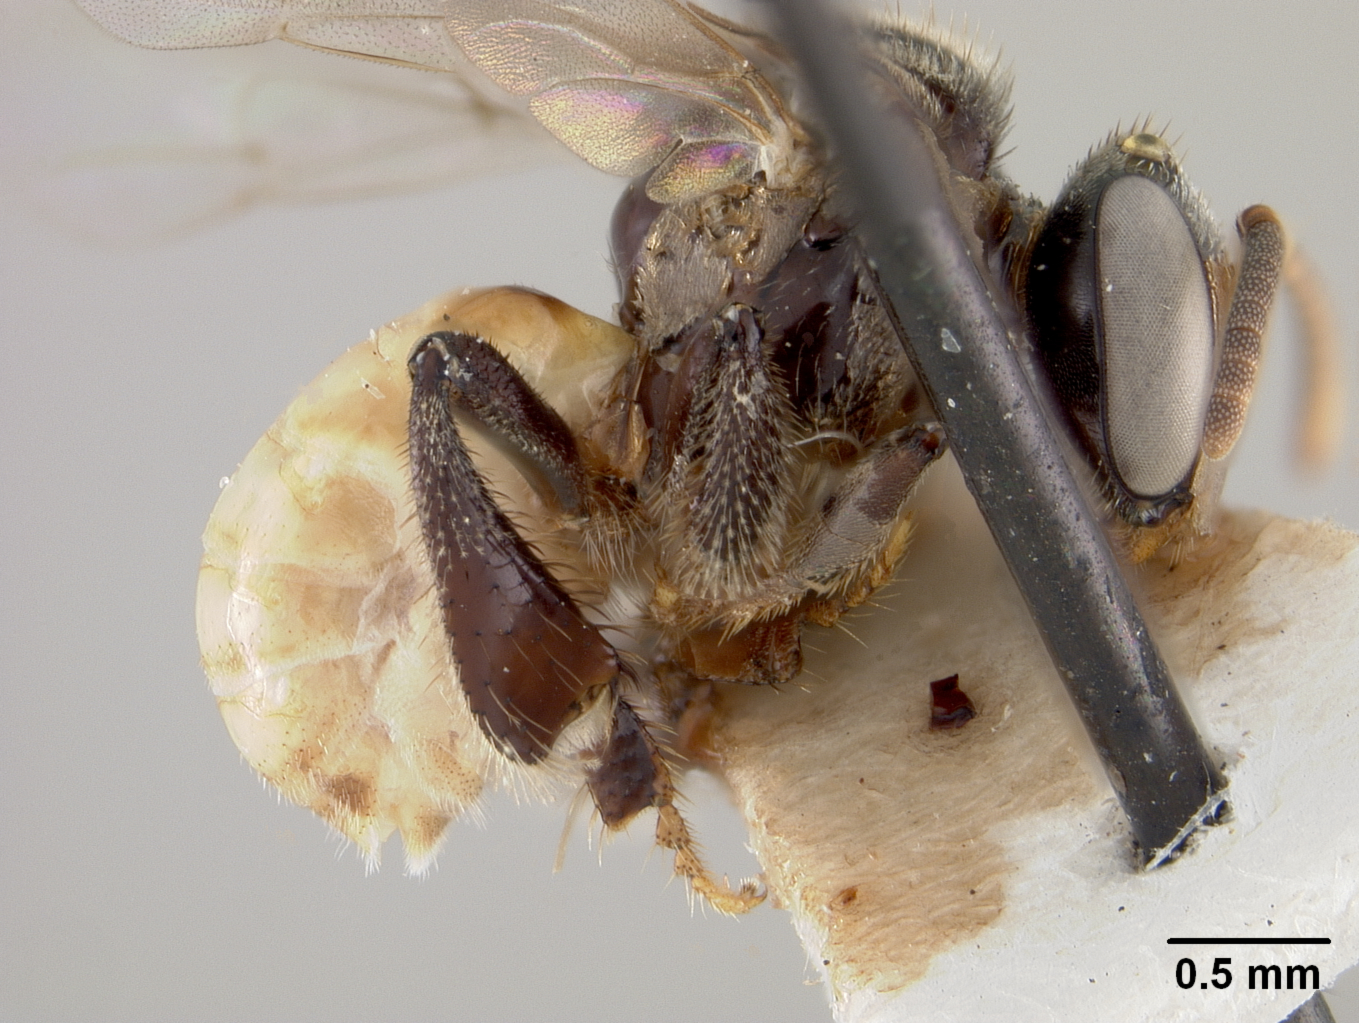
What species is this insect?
Trigona wybenica
